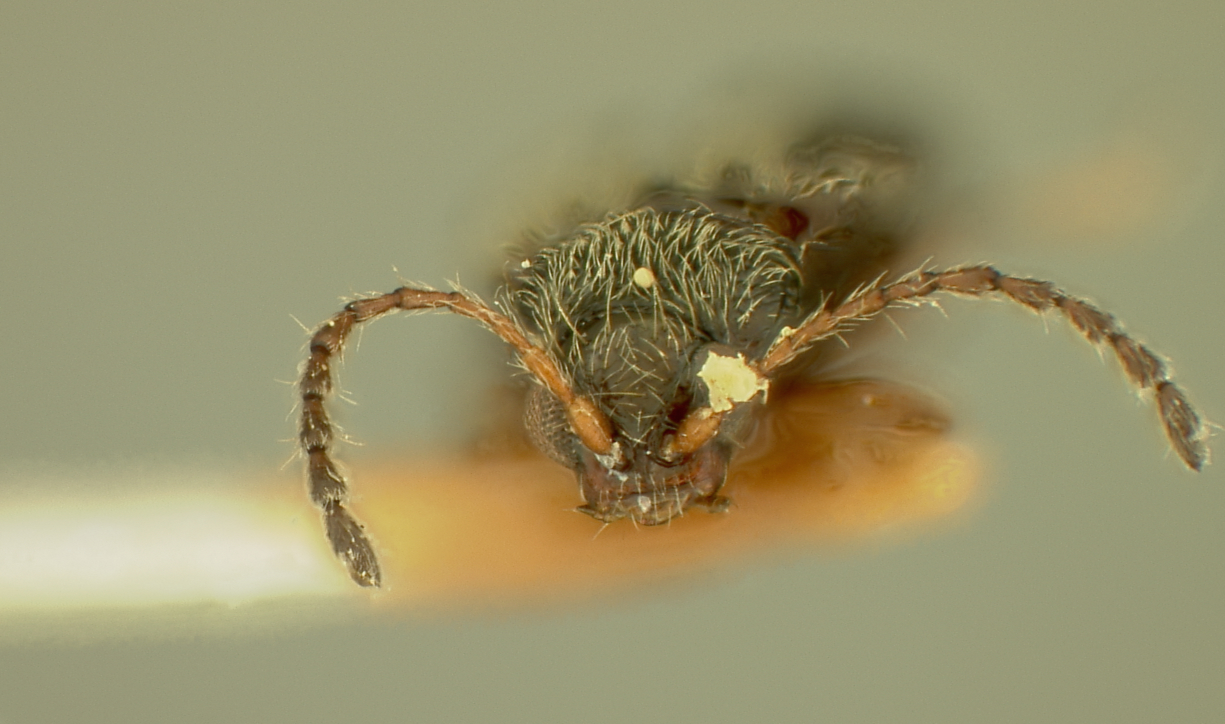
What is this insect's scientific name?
Orthaltica visayanensis
